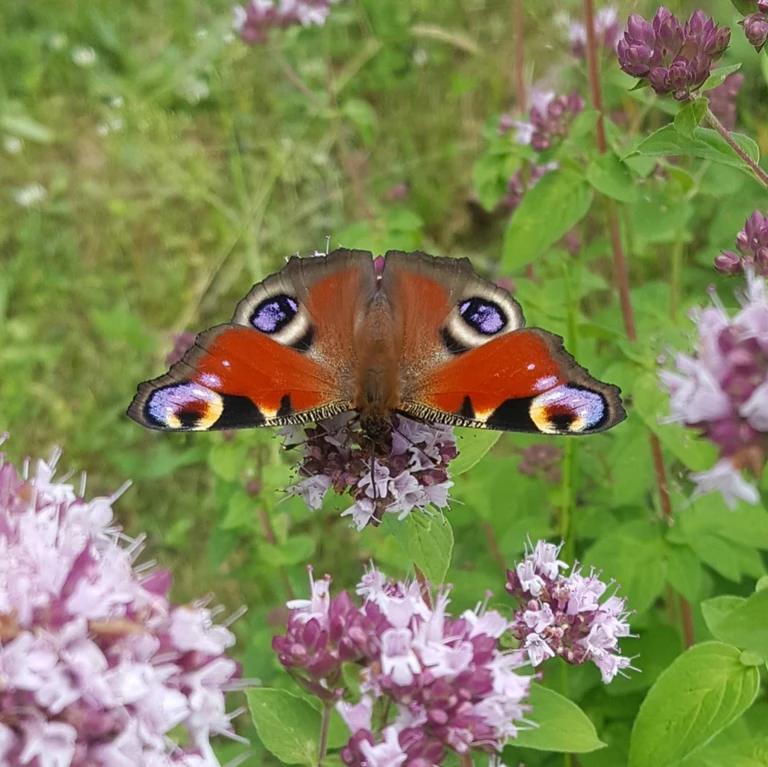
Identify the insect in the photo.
Aglais io
